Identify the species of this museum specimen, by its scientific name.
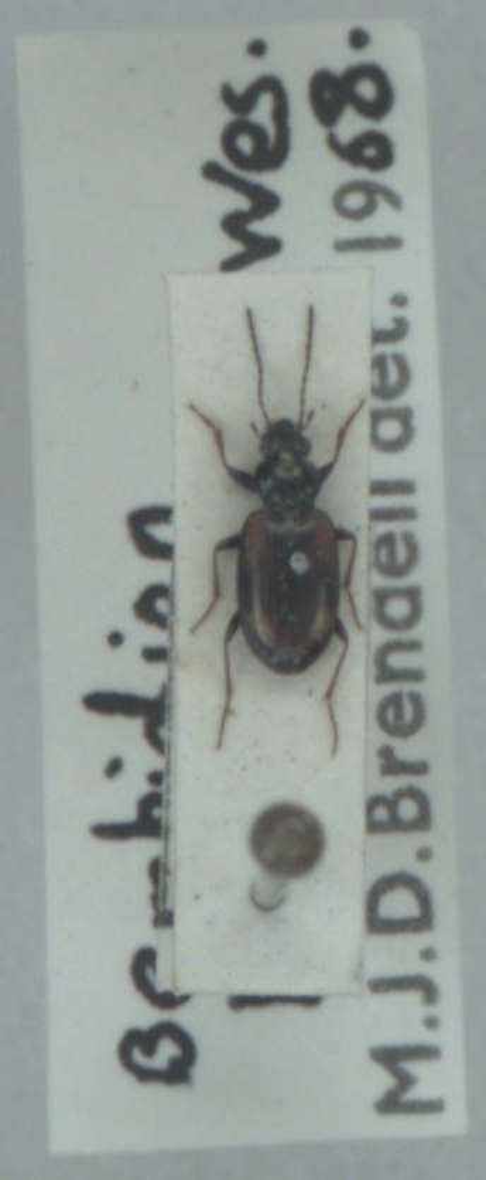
Bembidion bruxellense
